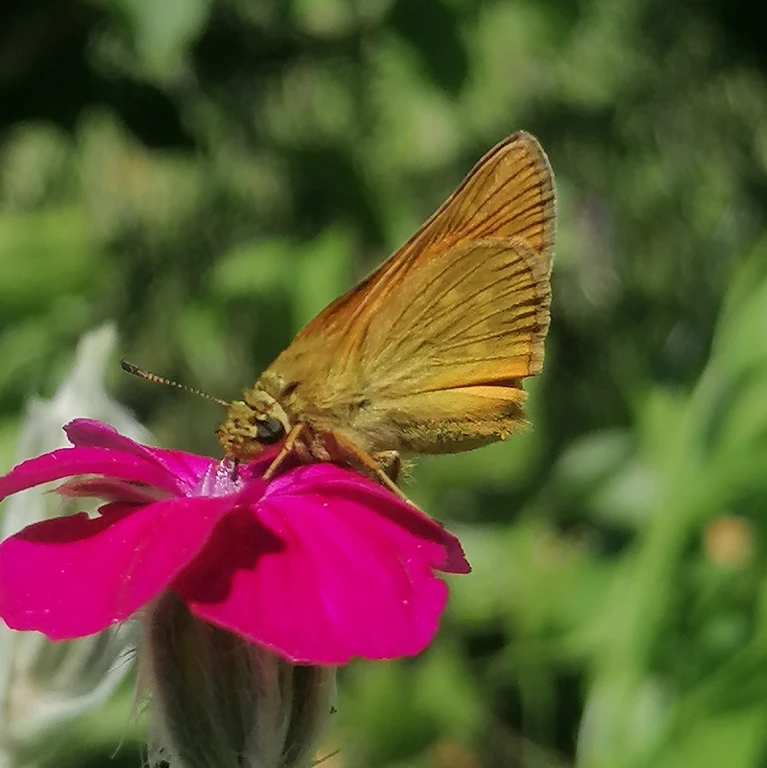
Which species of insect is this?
Ochlodes sylvanus (also Ochlodes venata)
